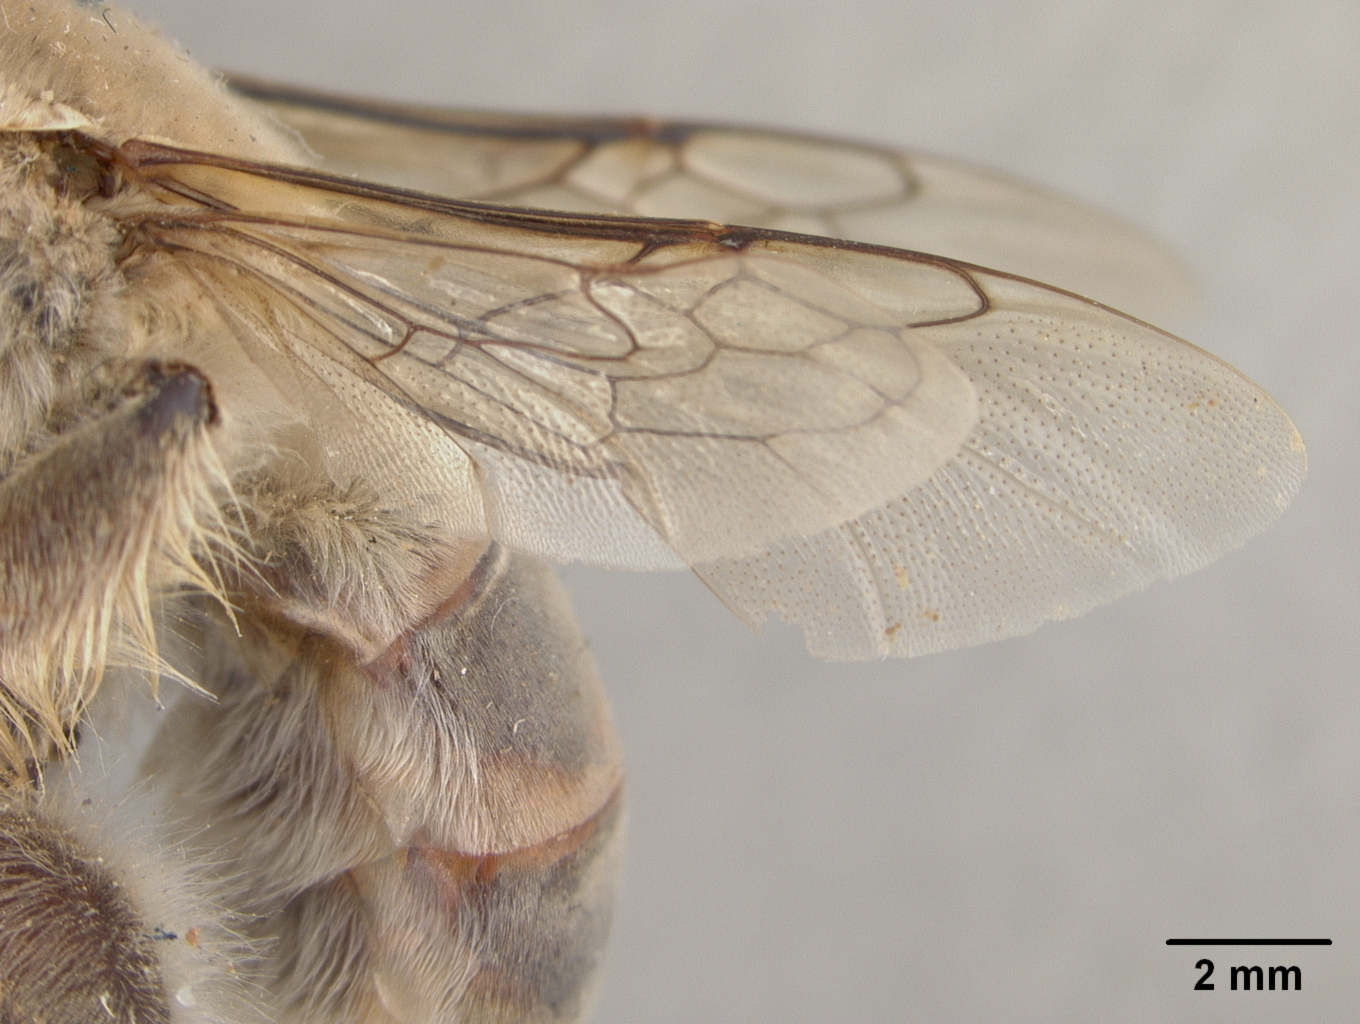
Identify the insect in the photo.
Centris morsei
